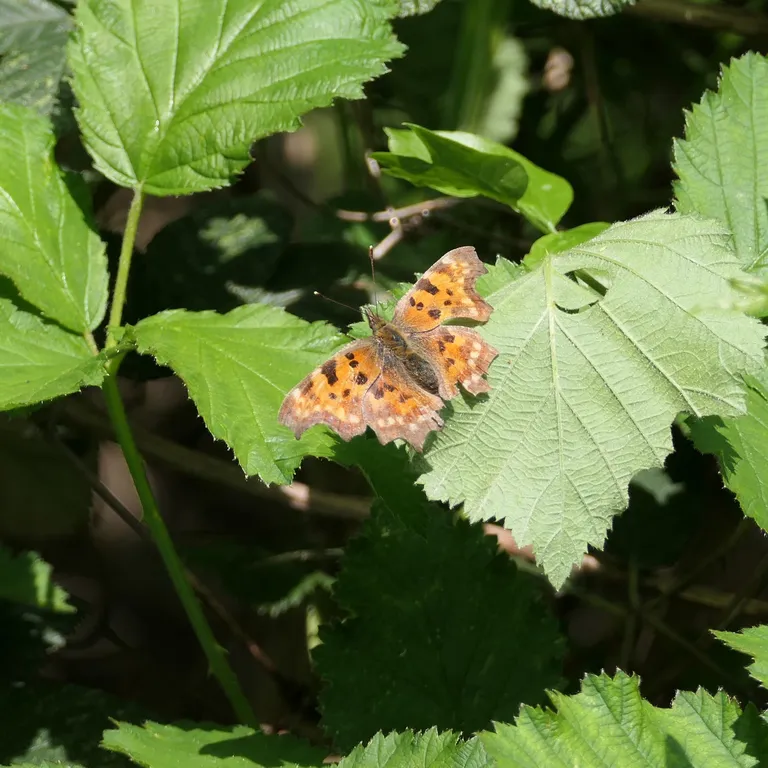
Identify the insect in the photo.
Polygonia c-album
